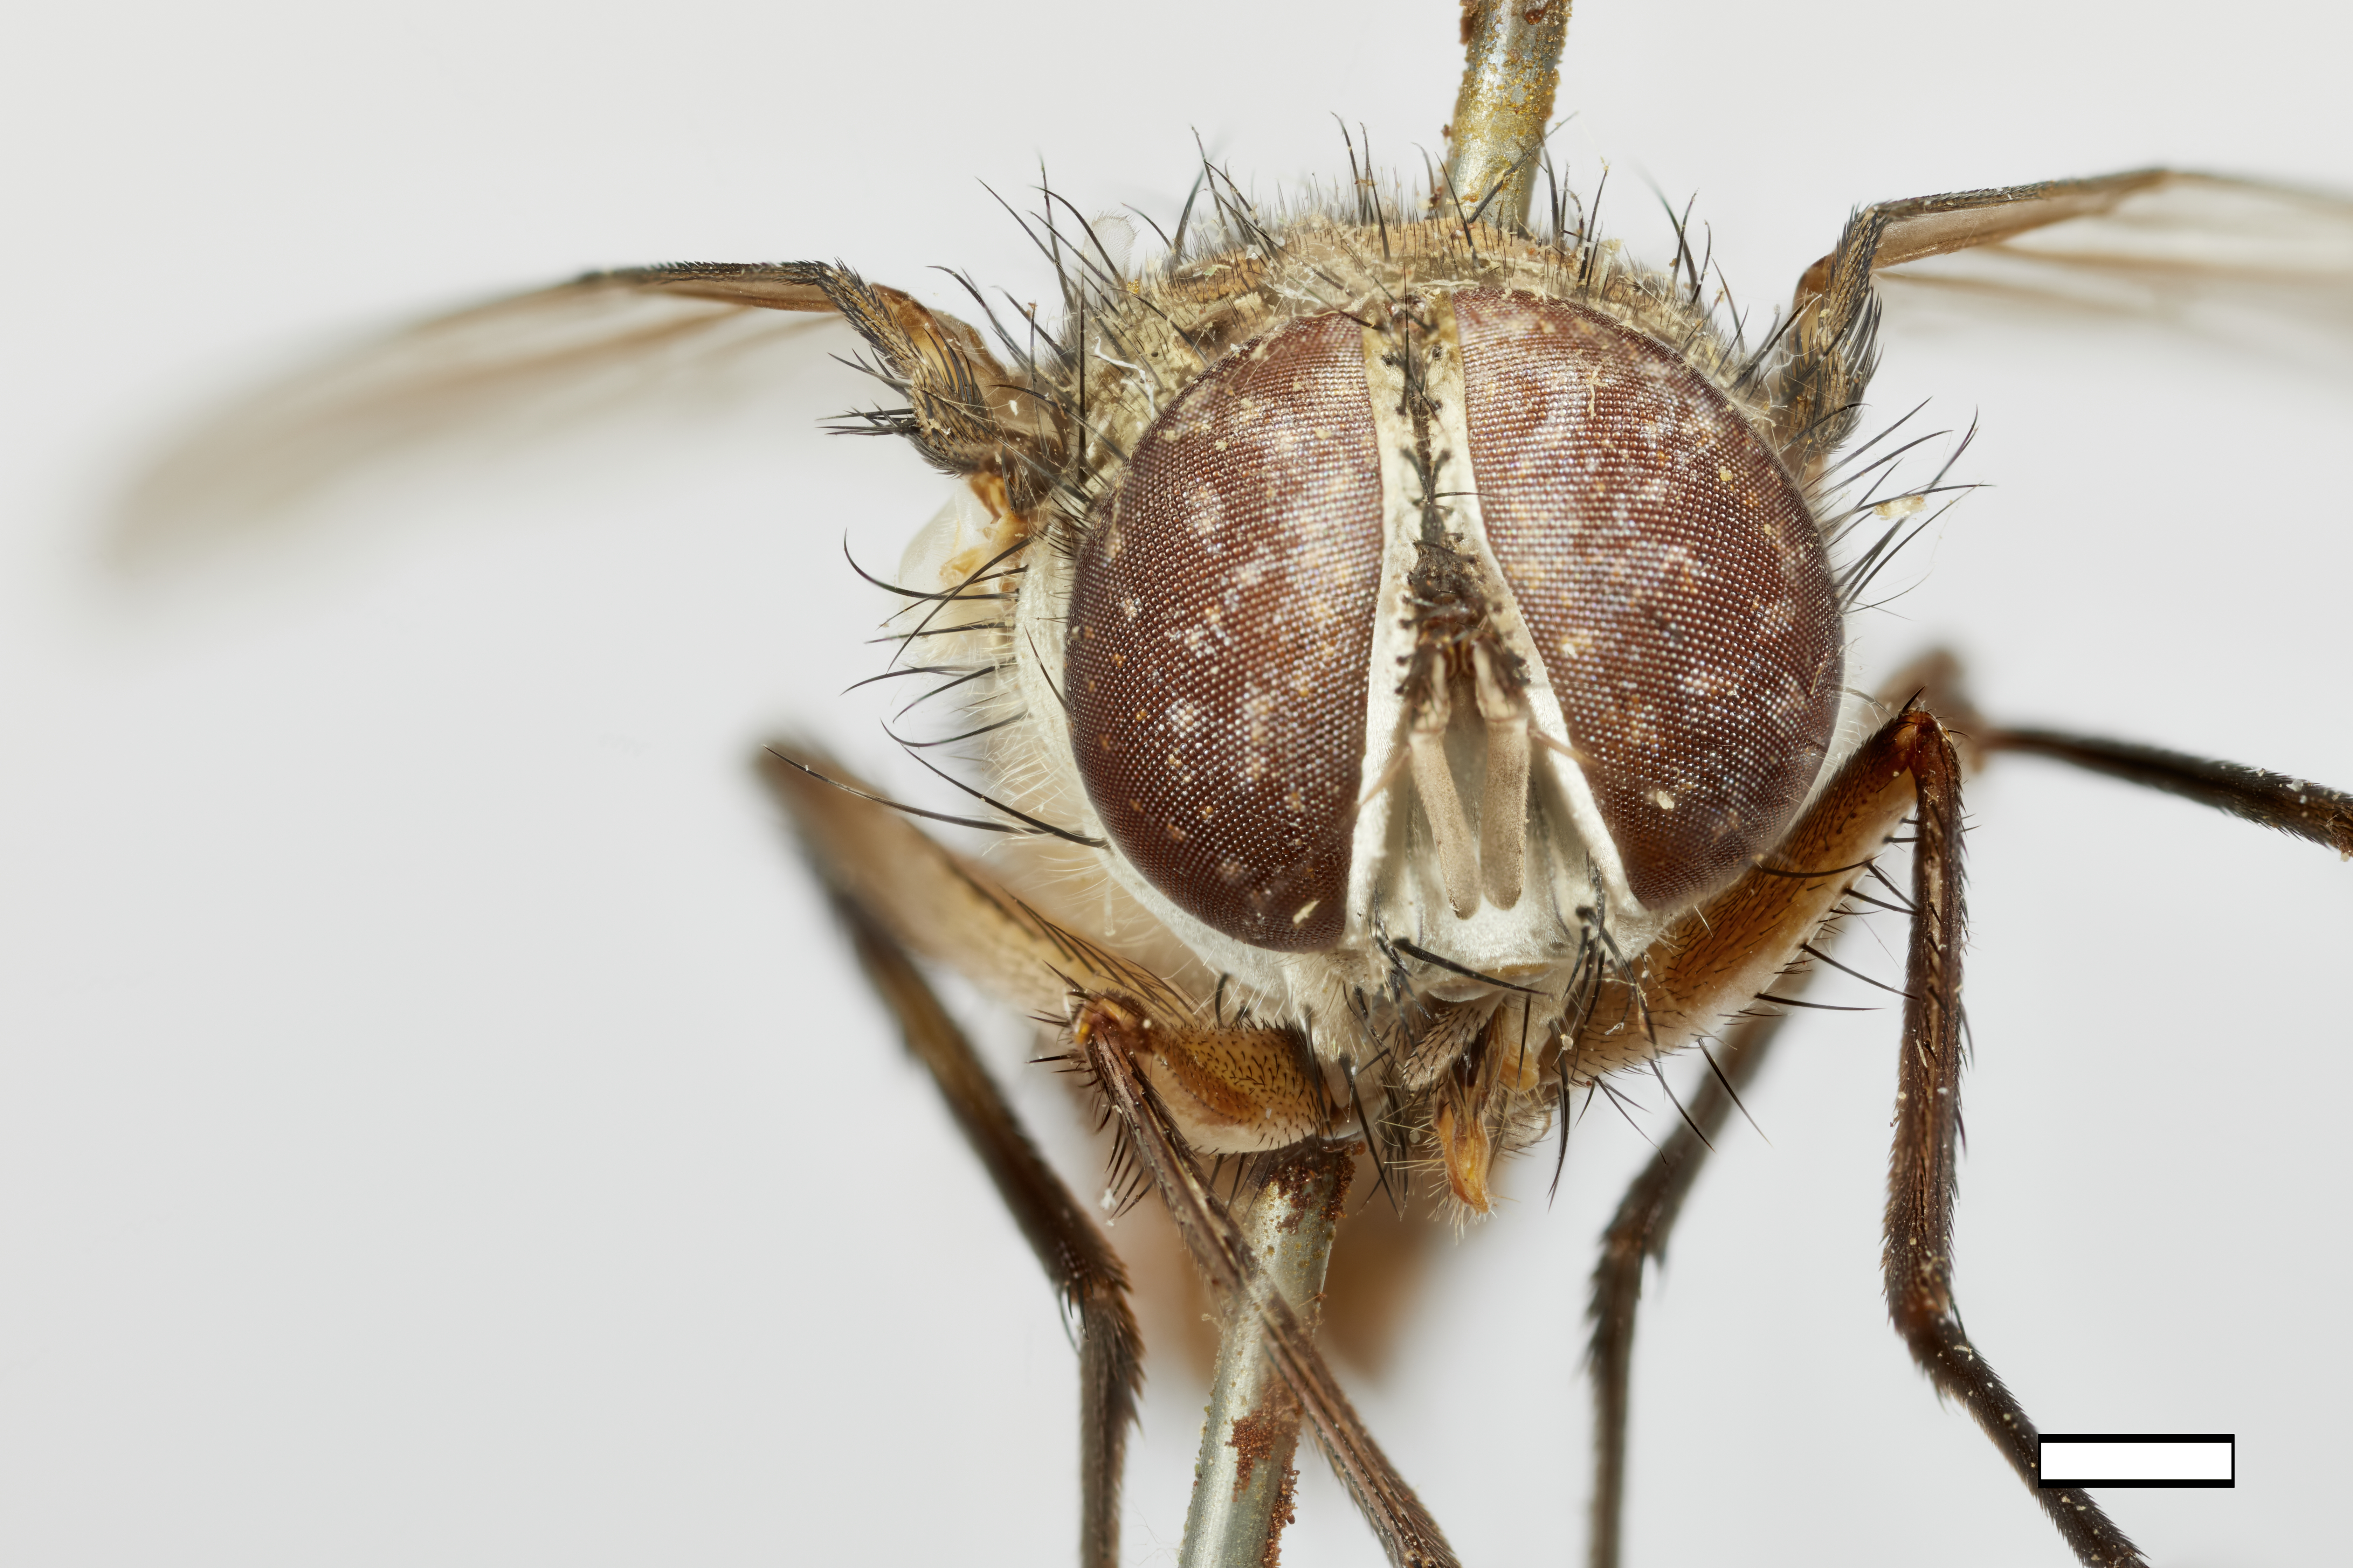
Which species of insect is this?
Oxydexiops uramyoides
